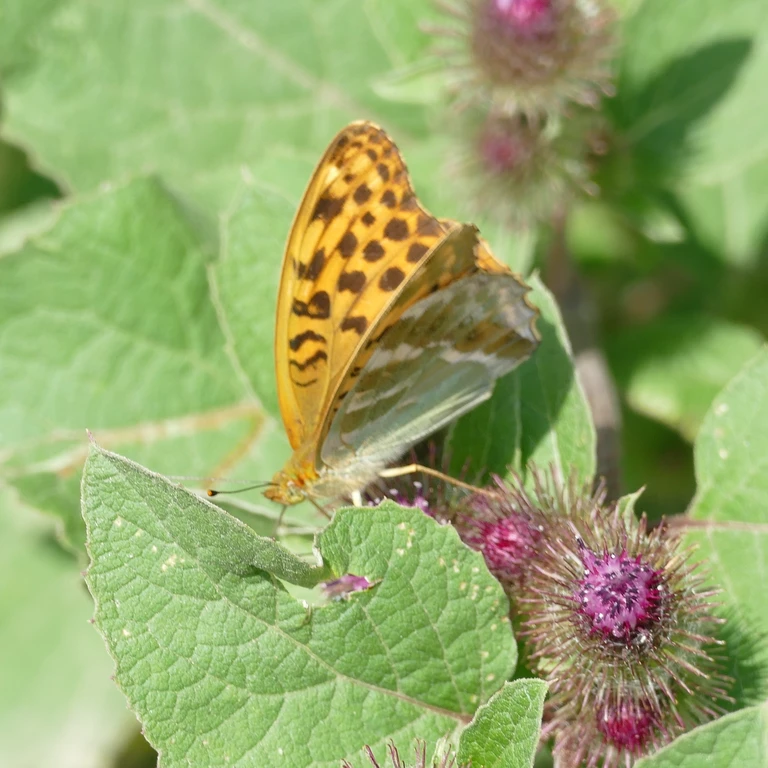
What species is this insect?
Argynnis paphia
